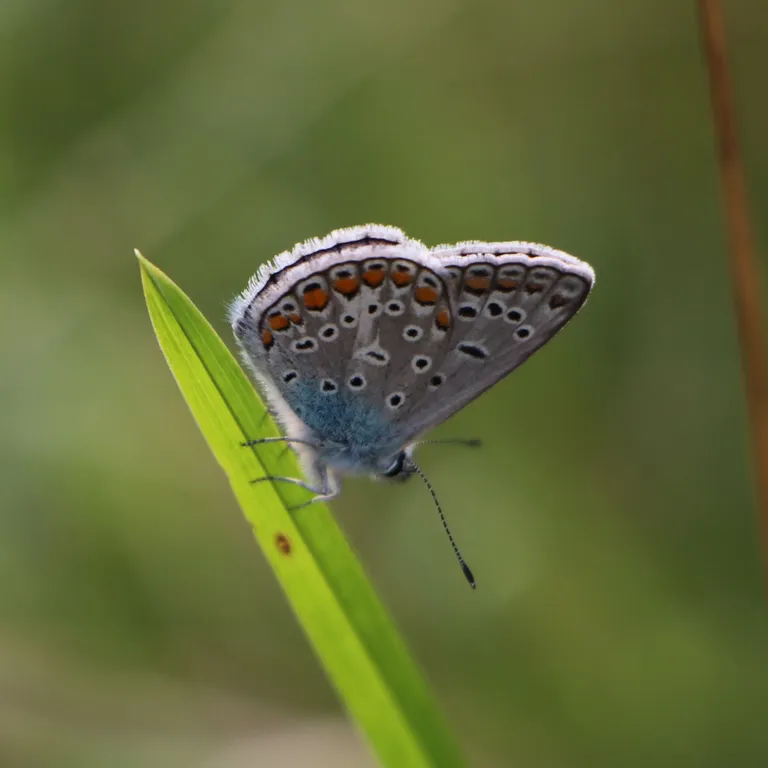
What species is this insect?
Polyommatus icarus
